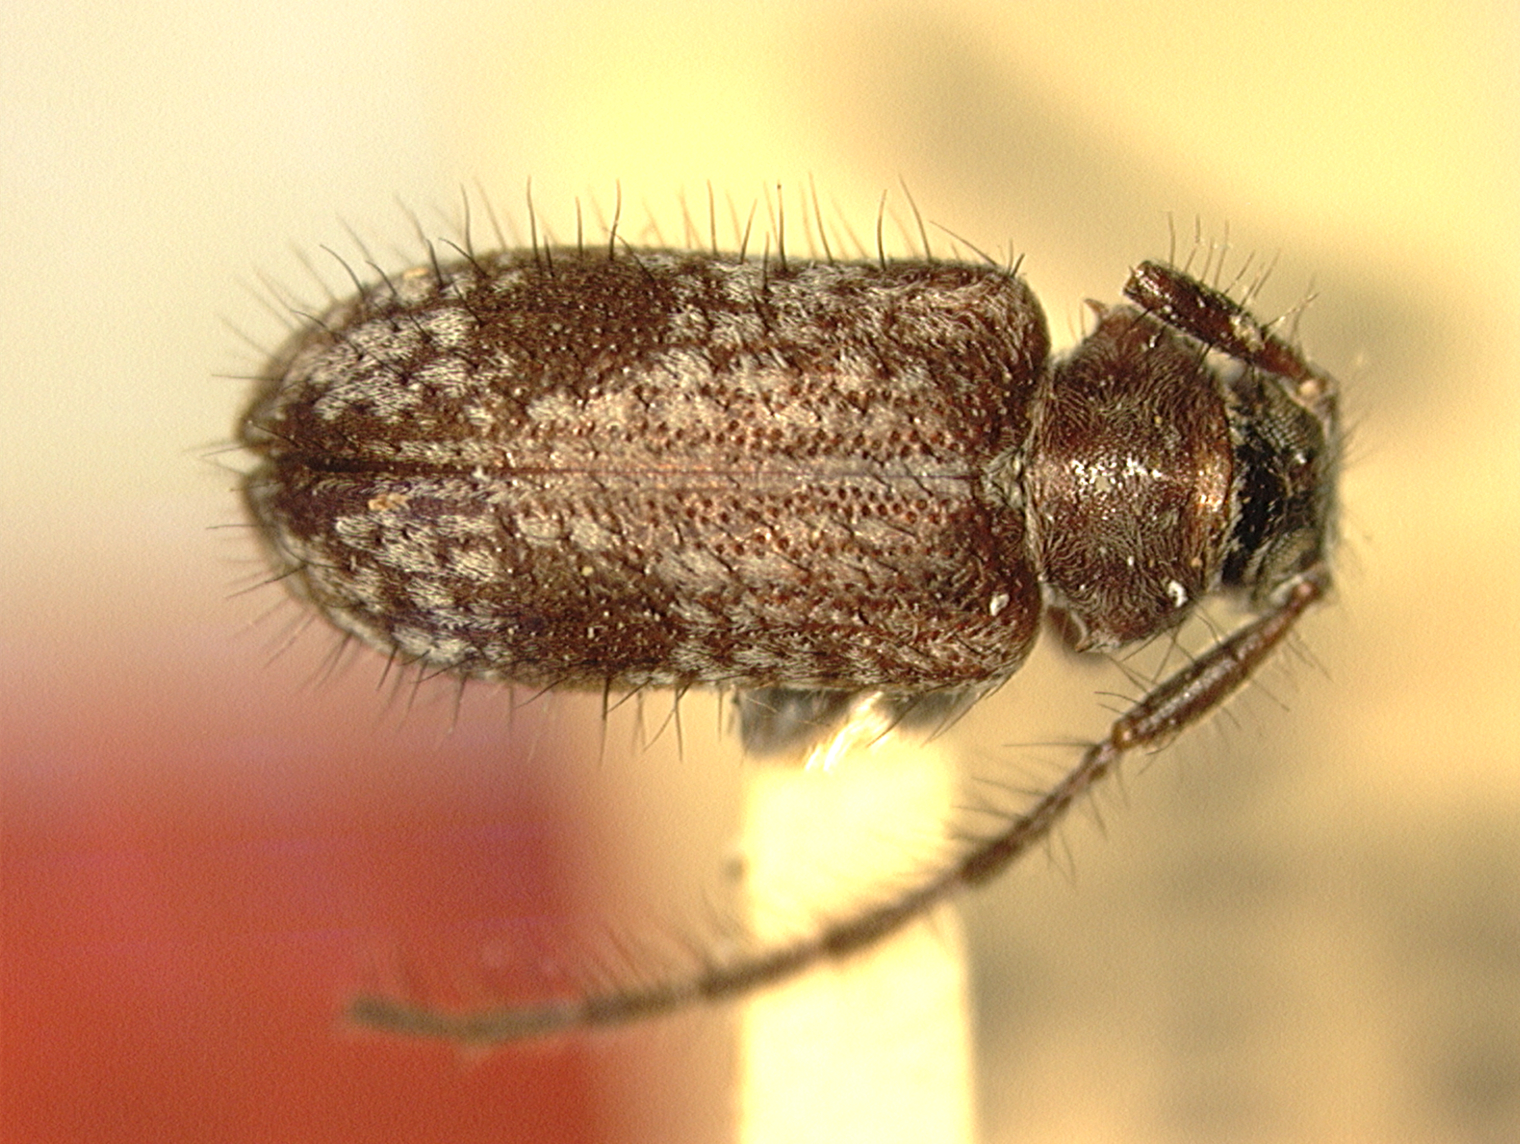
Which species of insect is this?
Exocentrus badius
